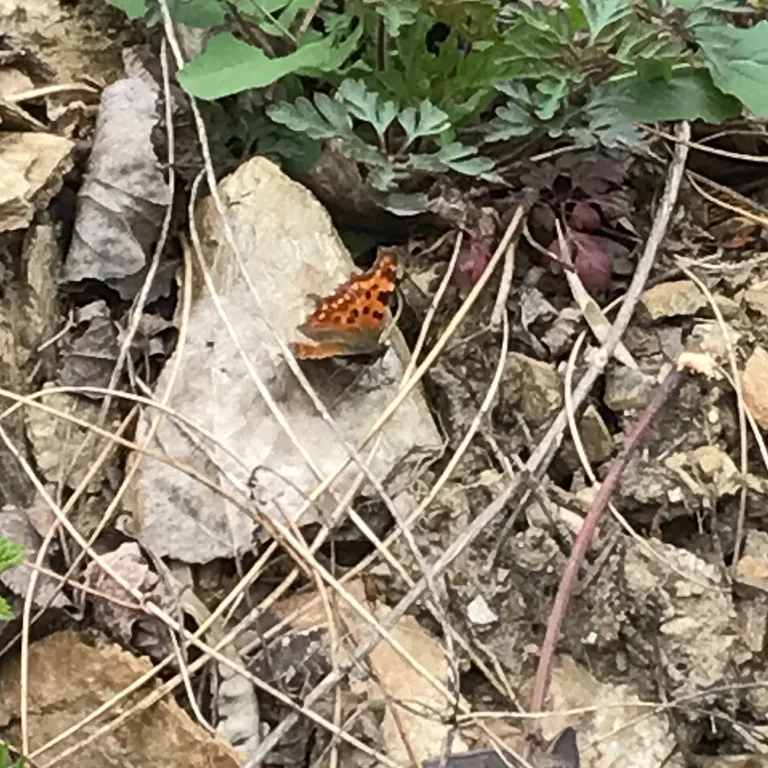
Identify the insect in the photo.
Polygonia c-album
